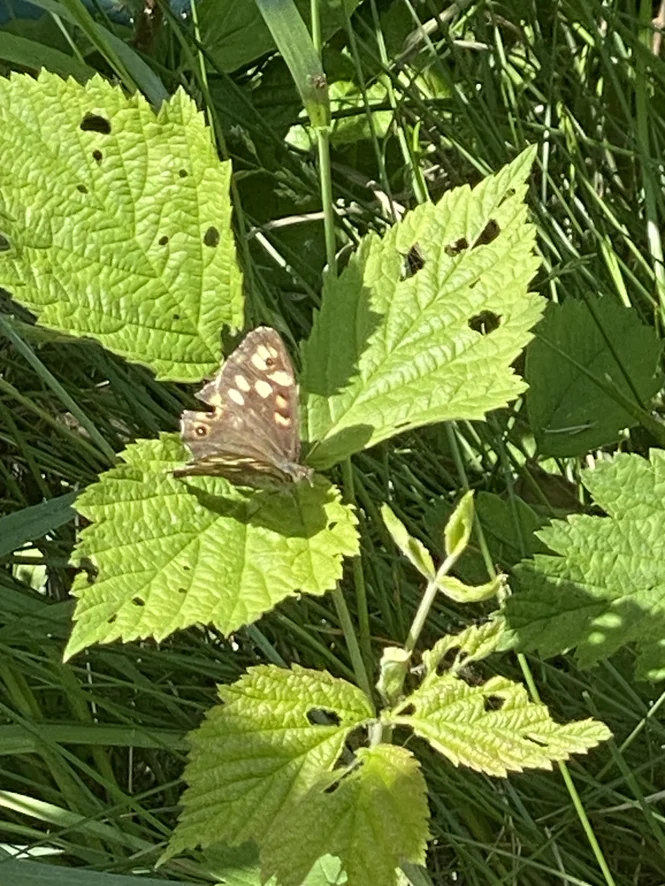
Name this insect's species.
Pararge aegeria
